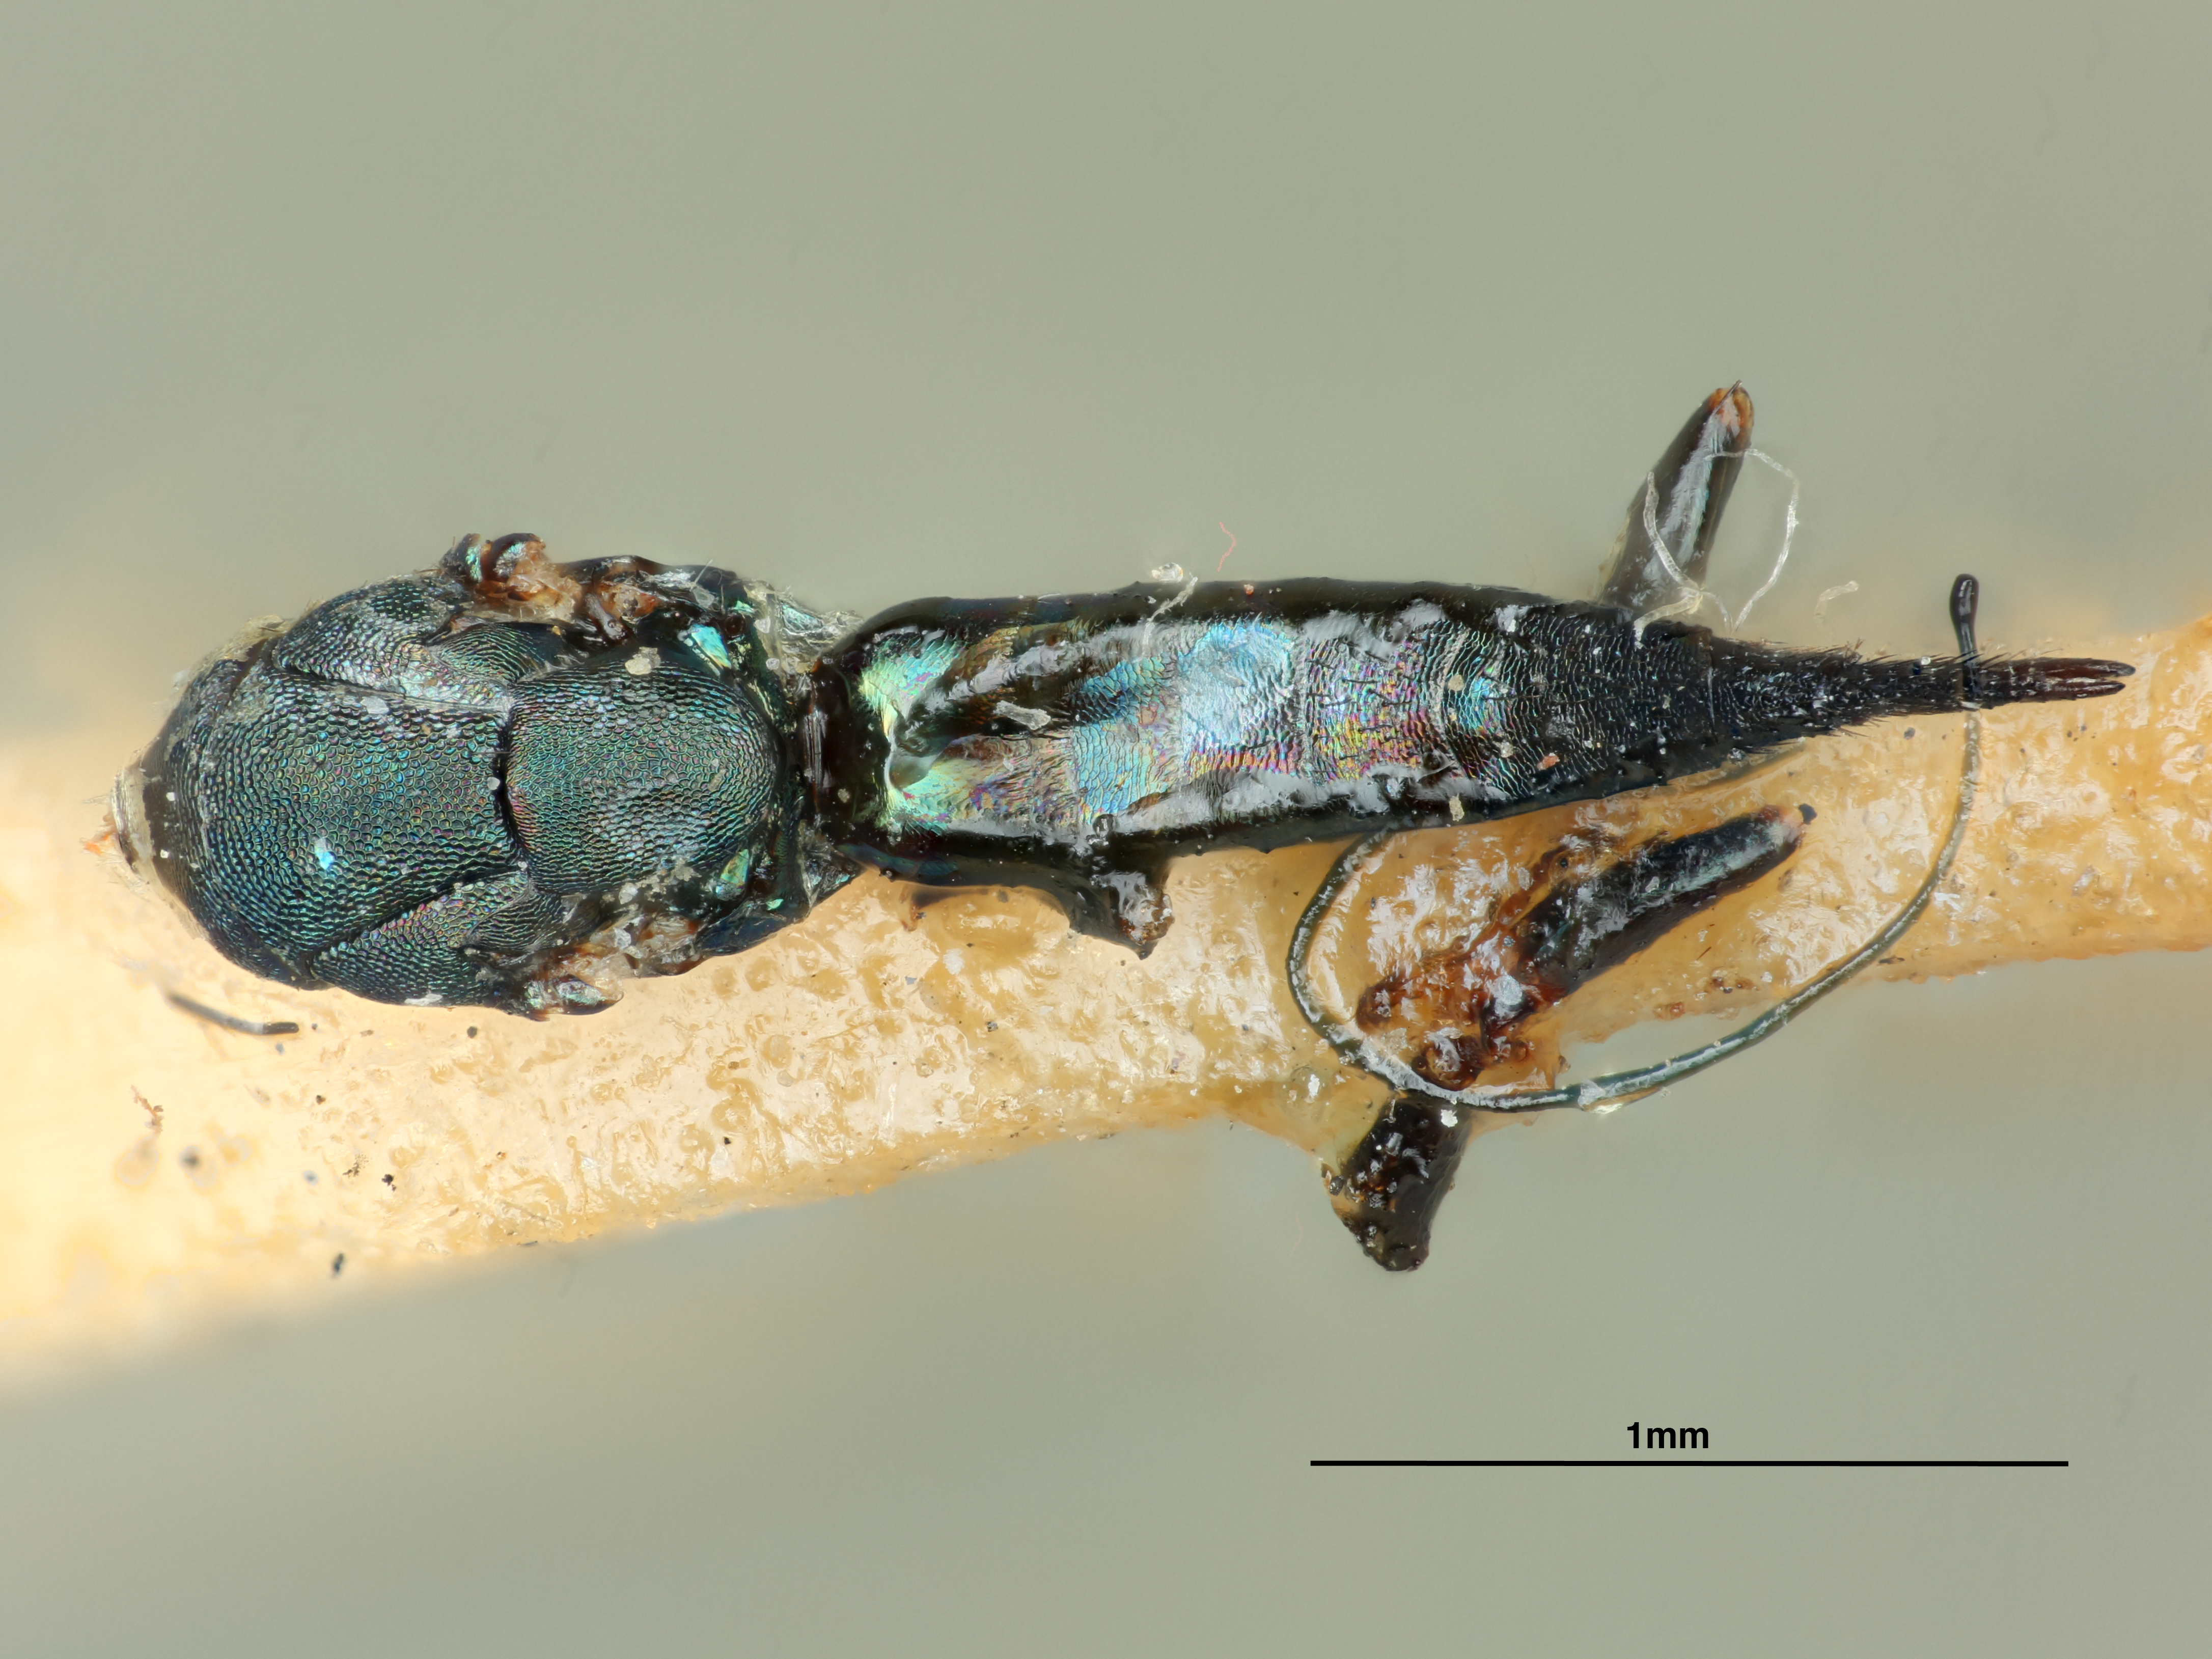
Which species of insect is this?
Oxyomorpha livida
